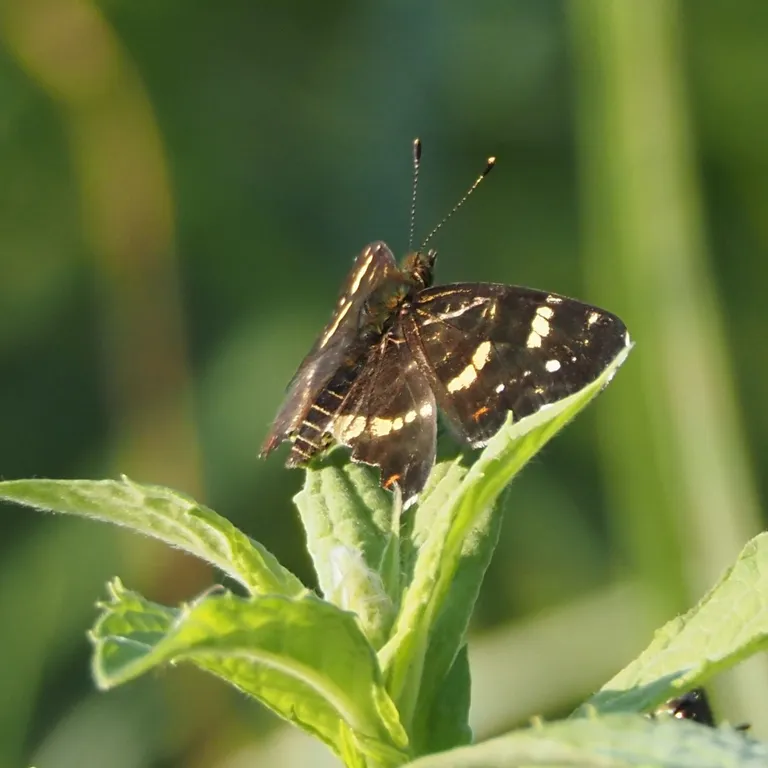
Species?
Araschnia levana
